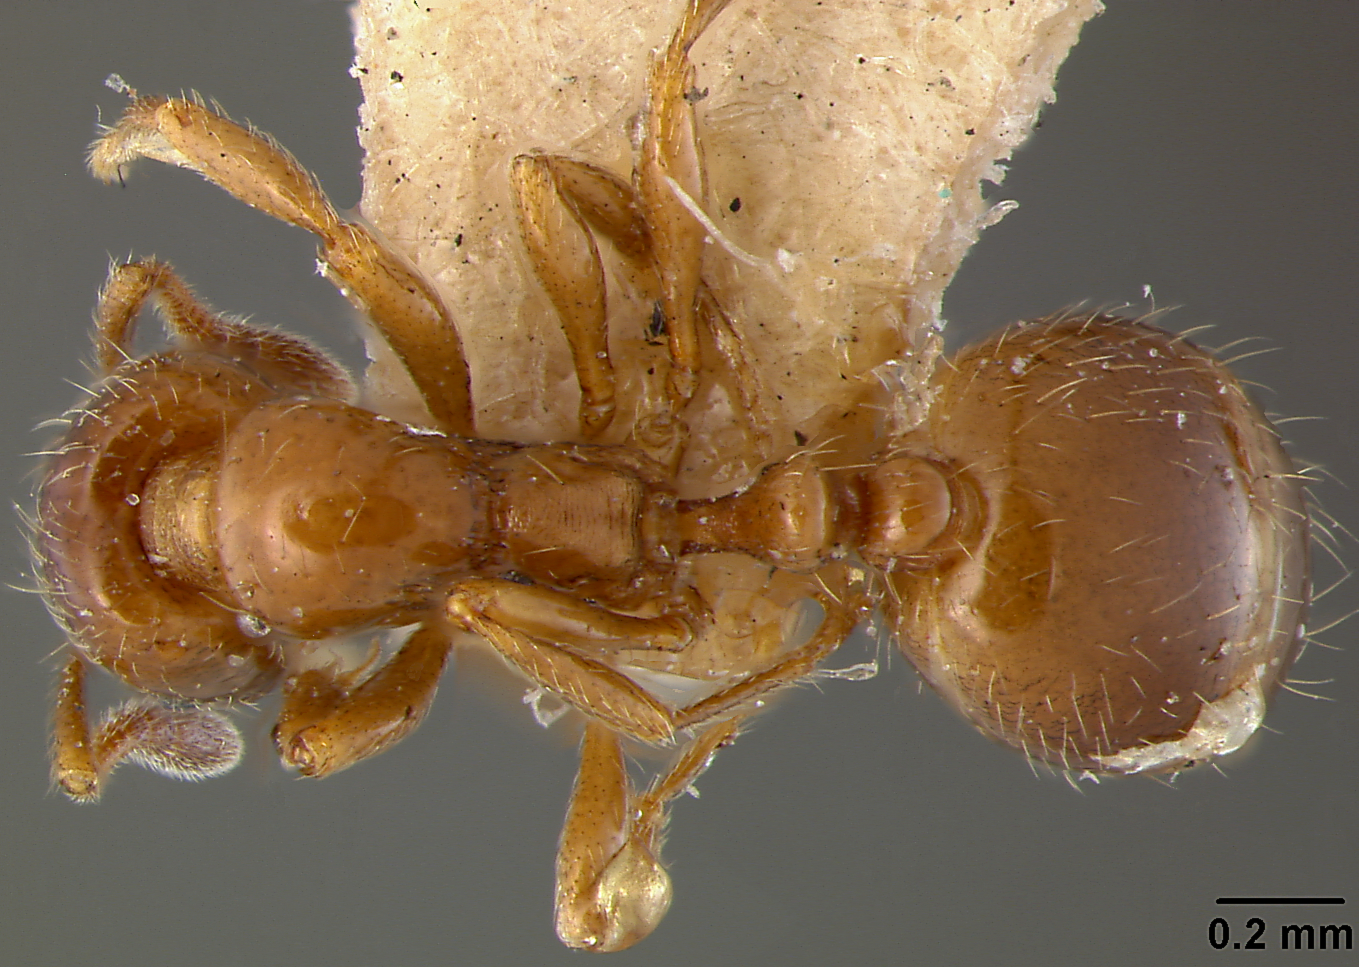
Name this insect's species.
Monomorium smithii
